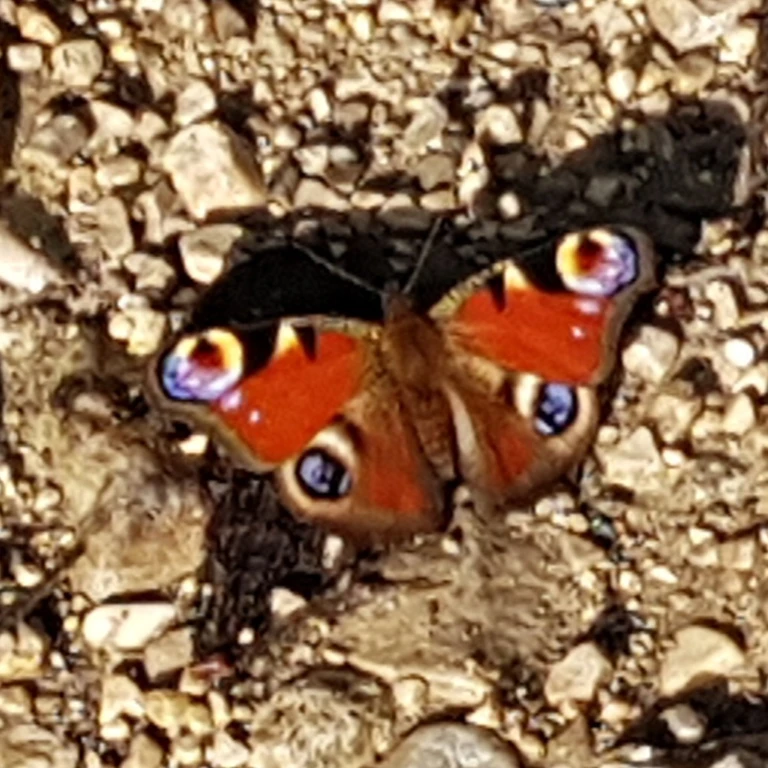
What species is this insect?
Aglais io
